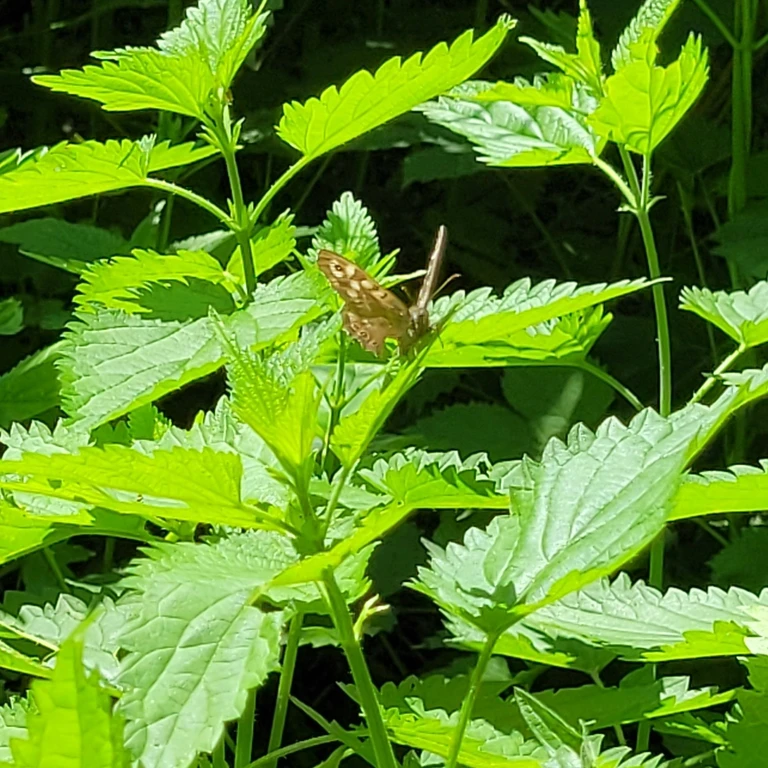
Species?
Pararge aegeria
